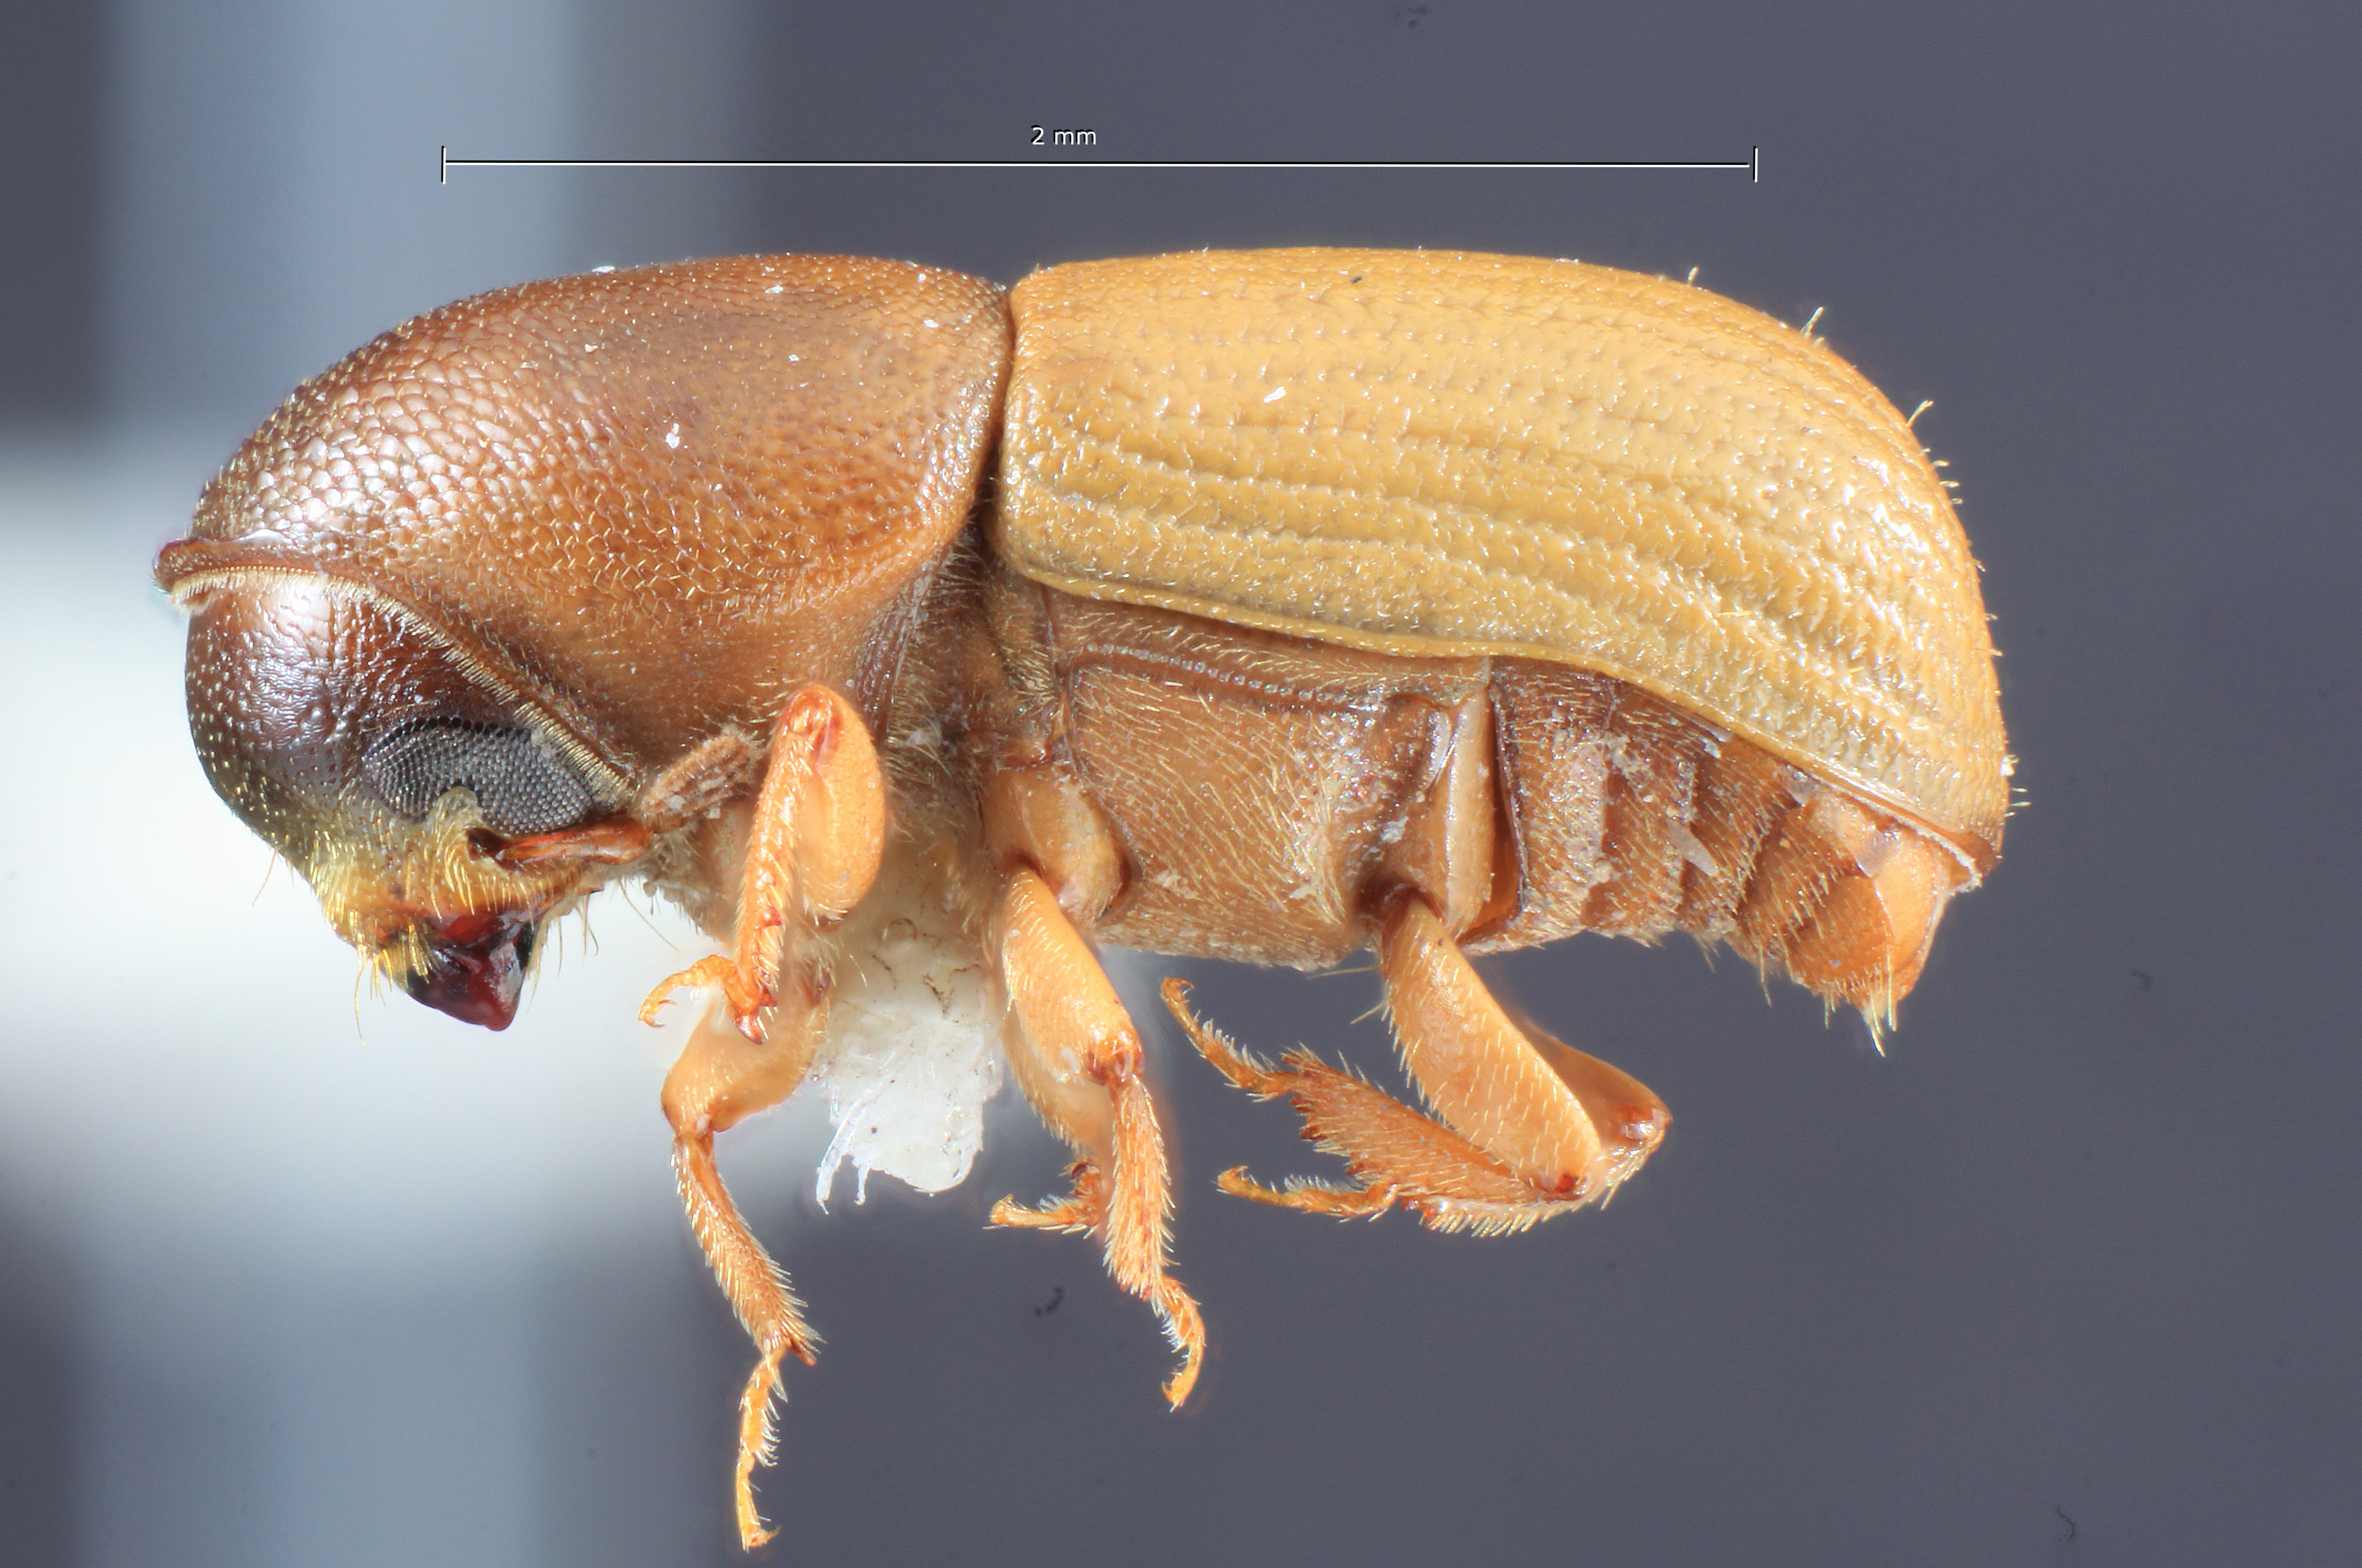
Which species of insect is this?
Dendroterus defectus
